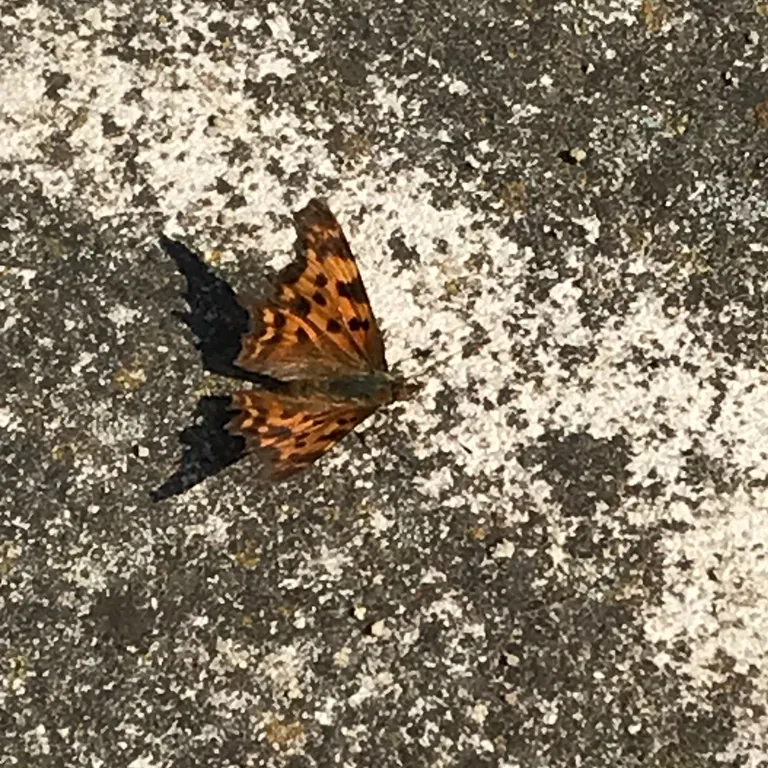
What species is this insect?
Polygonia c-album
